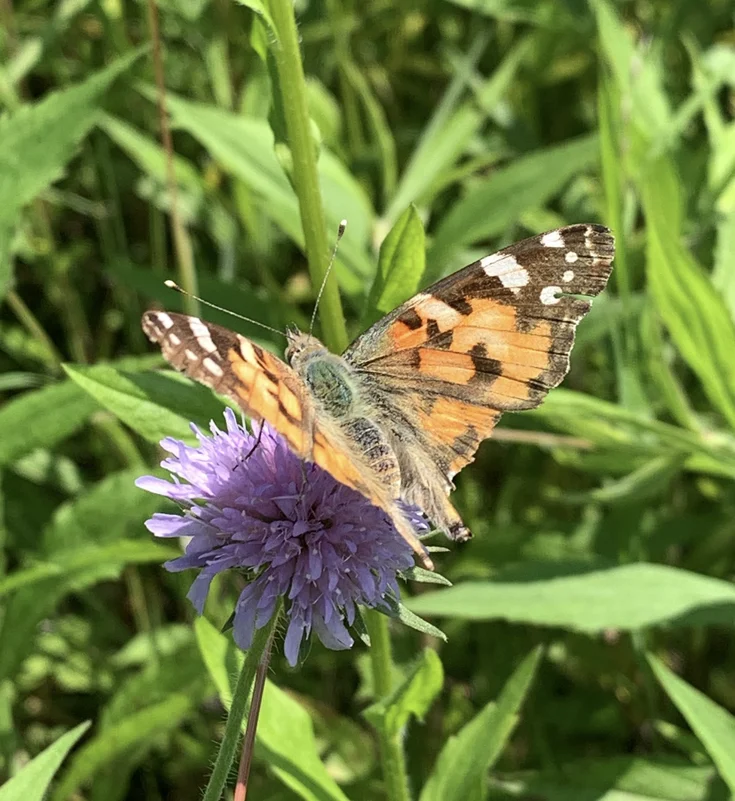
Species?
Vanessa cardui
